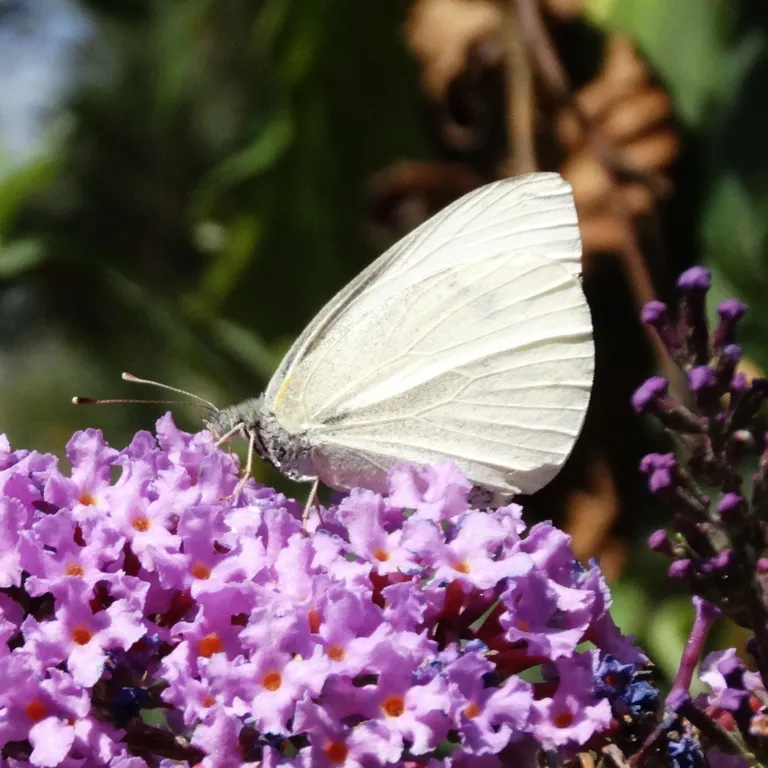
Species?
Pieris brassicae
